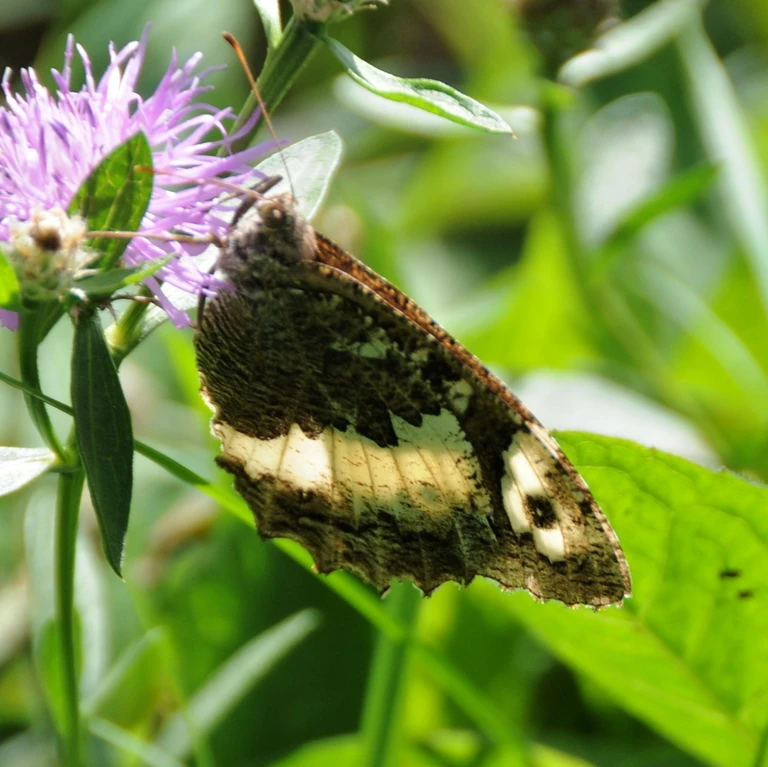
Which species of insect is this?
Brintesia circe
